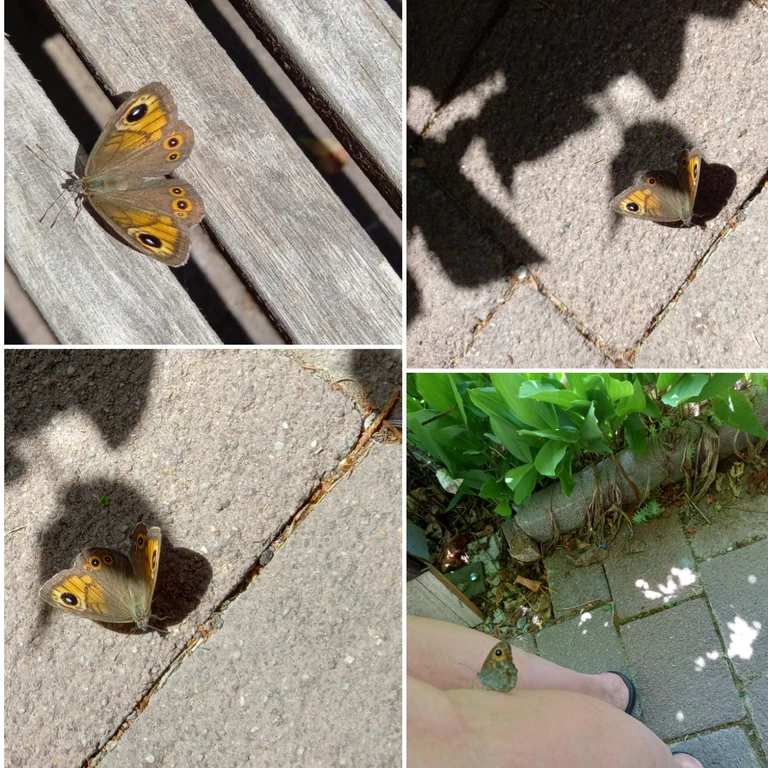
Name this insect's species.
Lasiommata maera (also Pararge maera)
